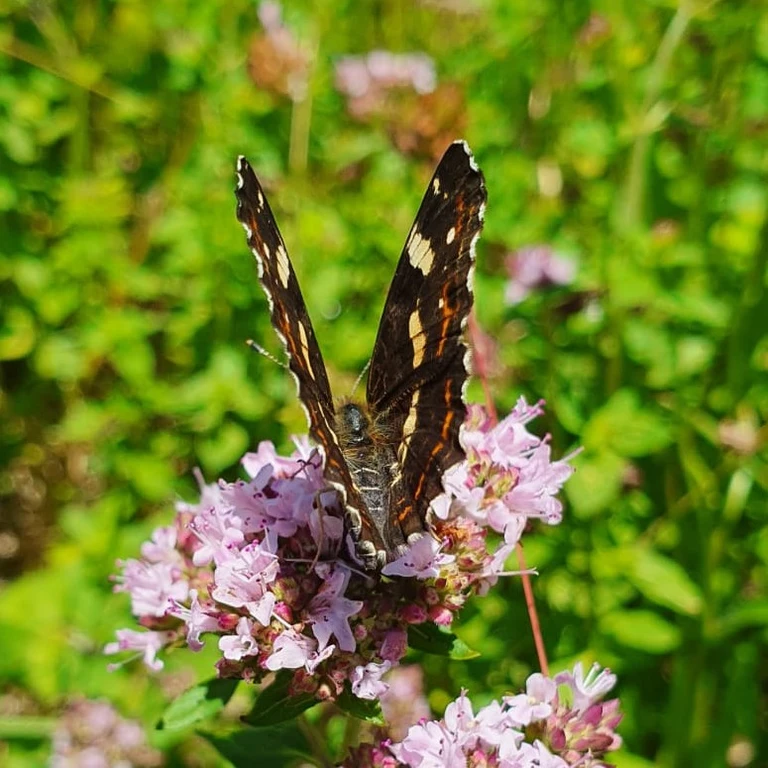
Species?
Araschnia levana
